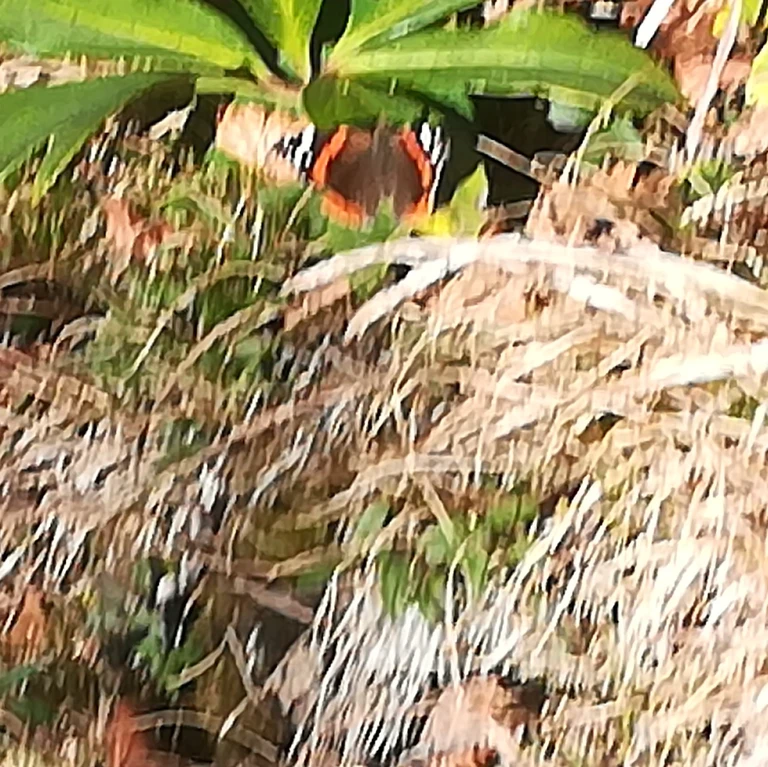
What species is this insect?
Vanessa atalanta
